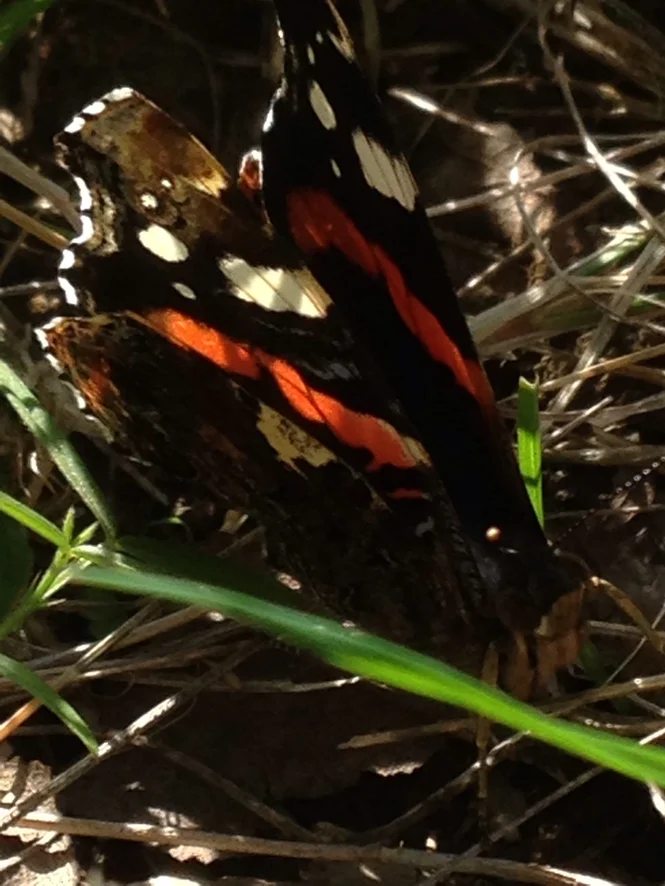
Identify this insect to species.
Vanessa atalanta
